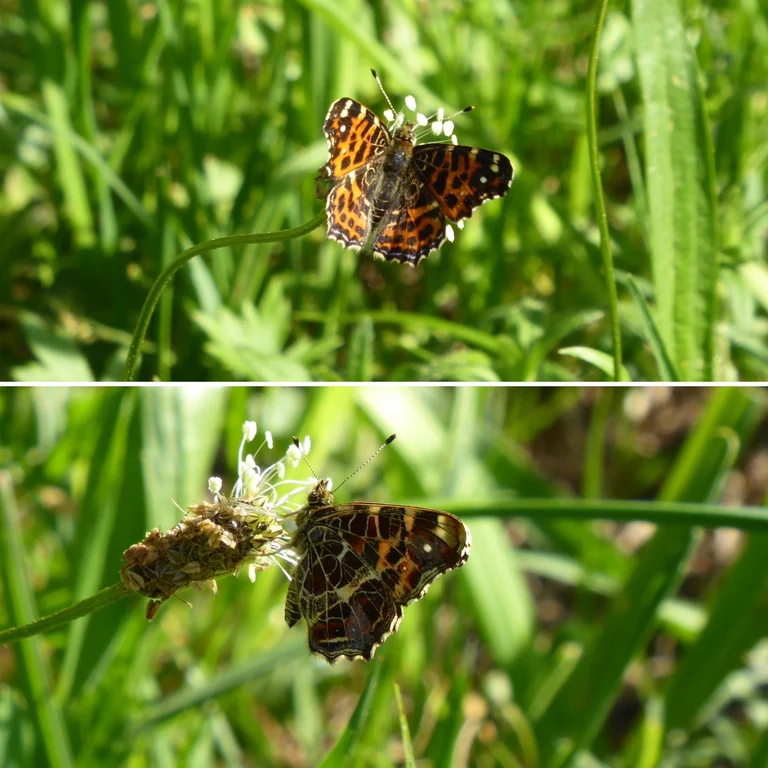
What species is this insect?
Araschnia levana
